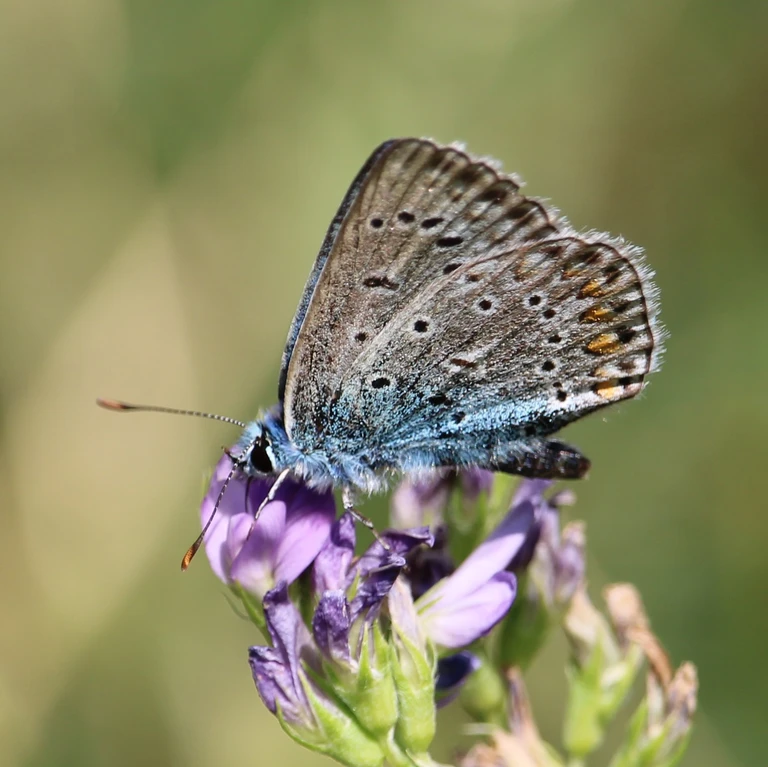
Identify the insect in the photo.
Polyommatus icarus
